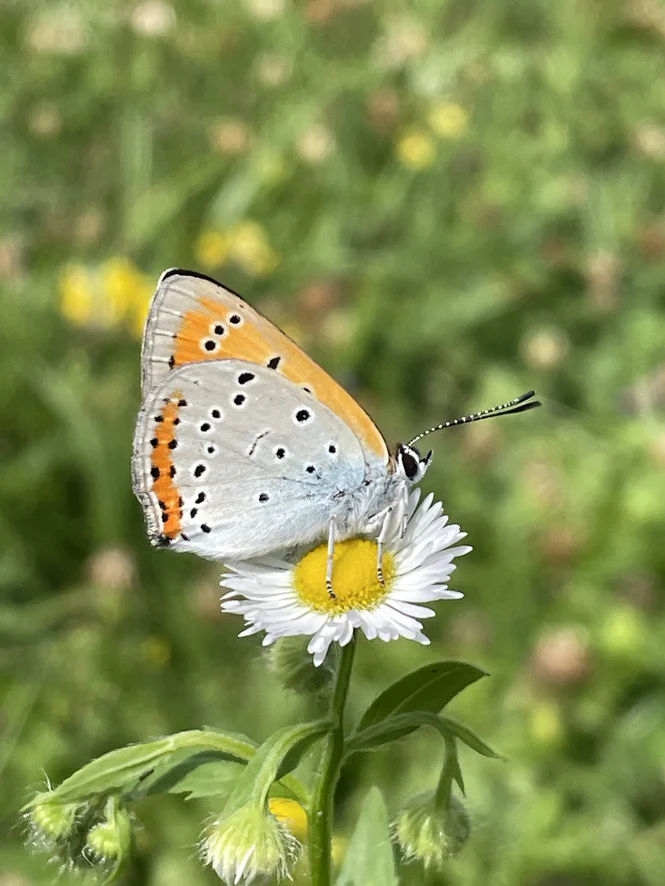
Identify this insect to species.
Lycaena dispar
